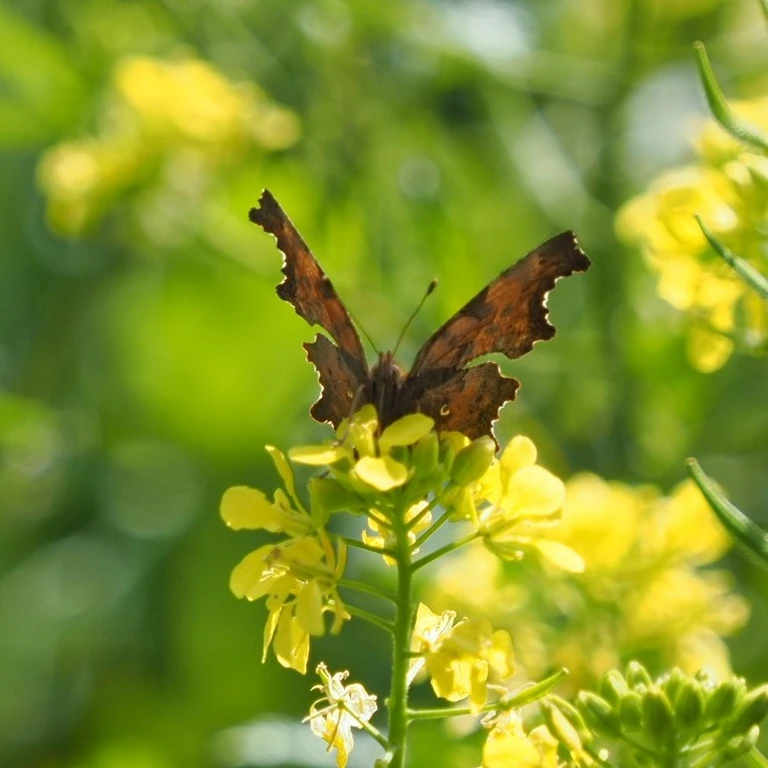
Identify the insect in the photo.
Polygonia c-album
